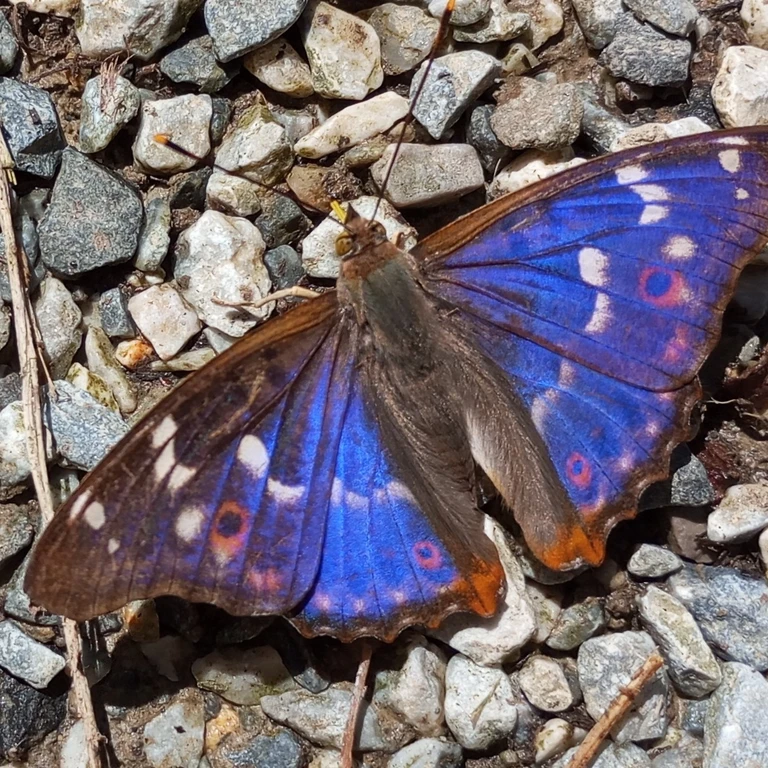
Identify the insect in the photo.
Apatura ilia
